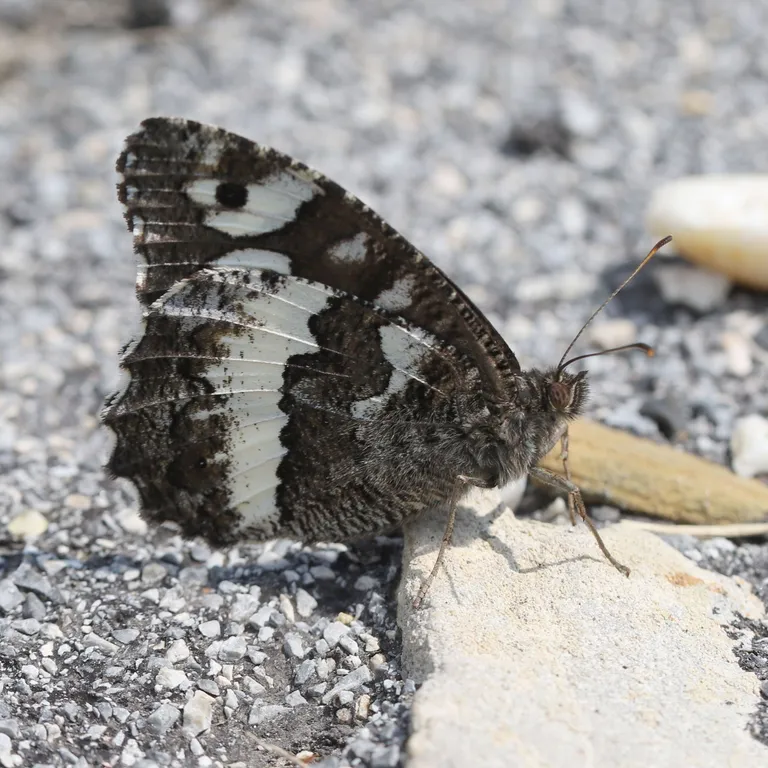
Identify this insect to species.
Brintesia circe
